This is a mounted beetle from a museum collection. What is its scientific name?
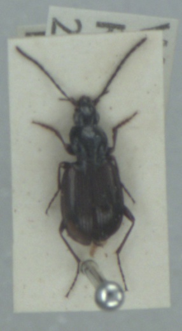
Agonum fuliginosum
